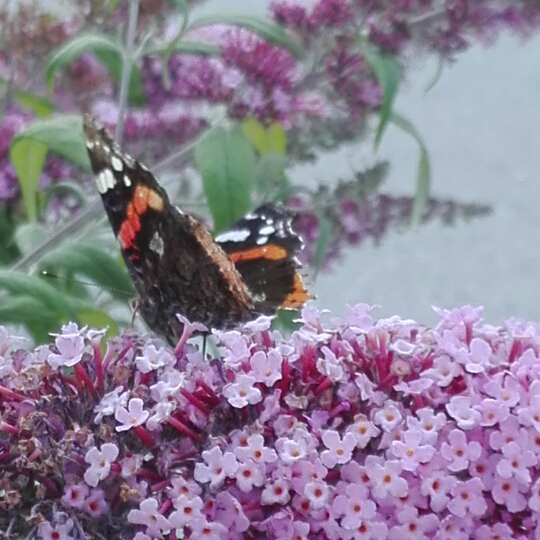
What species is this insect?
Vanessa atalanta
